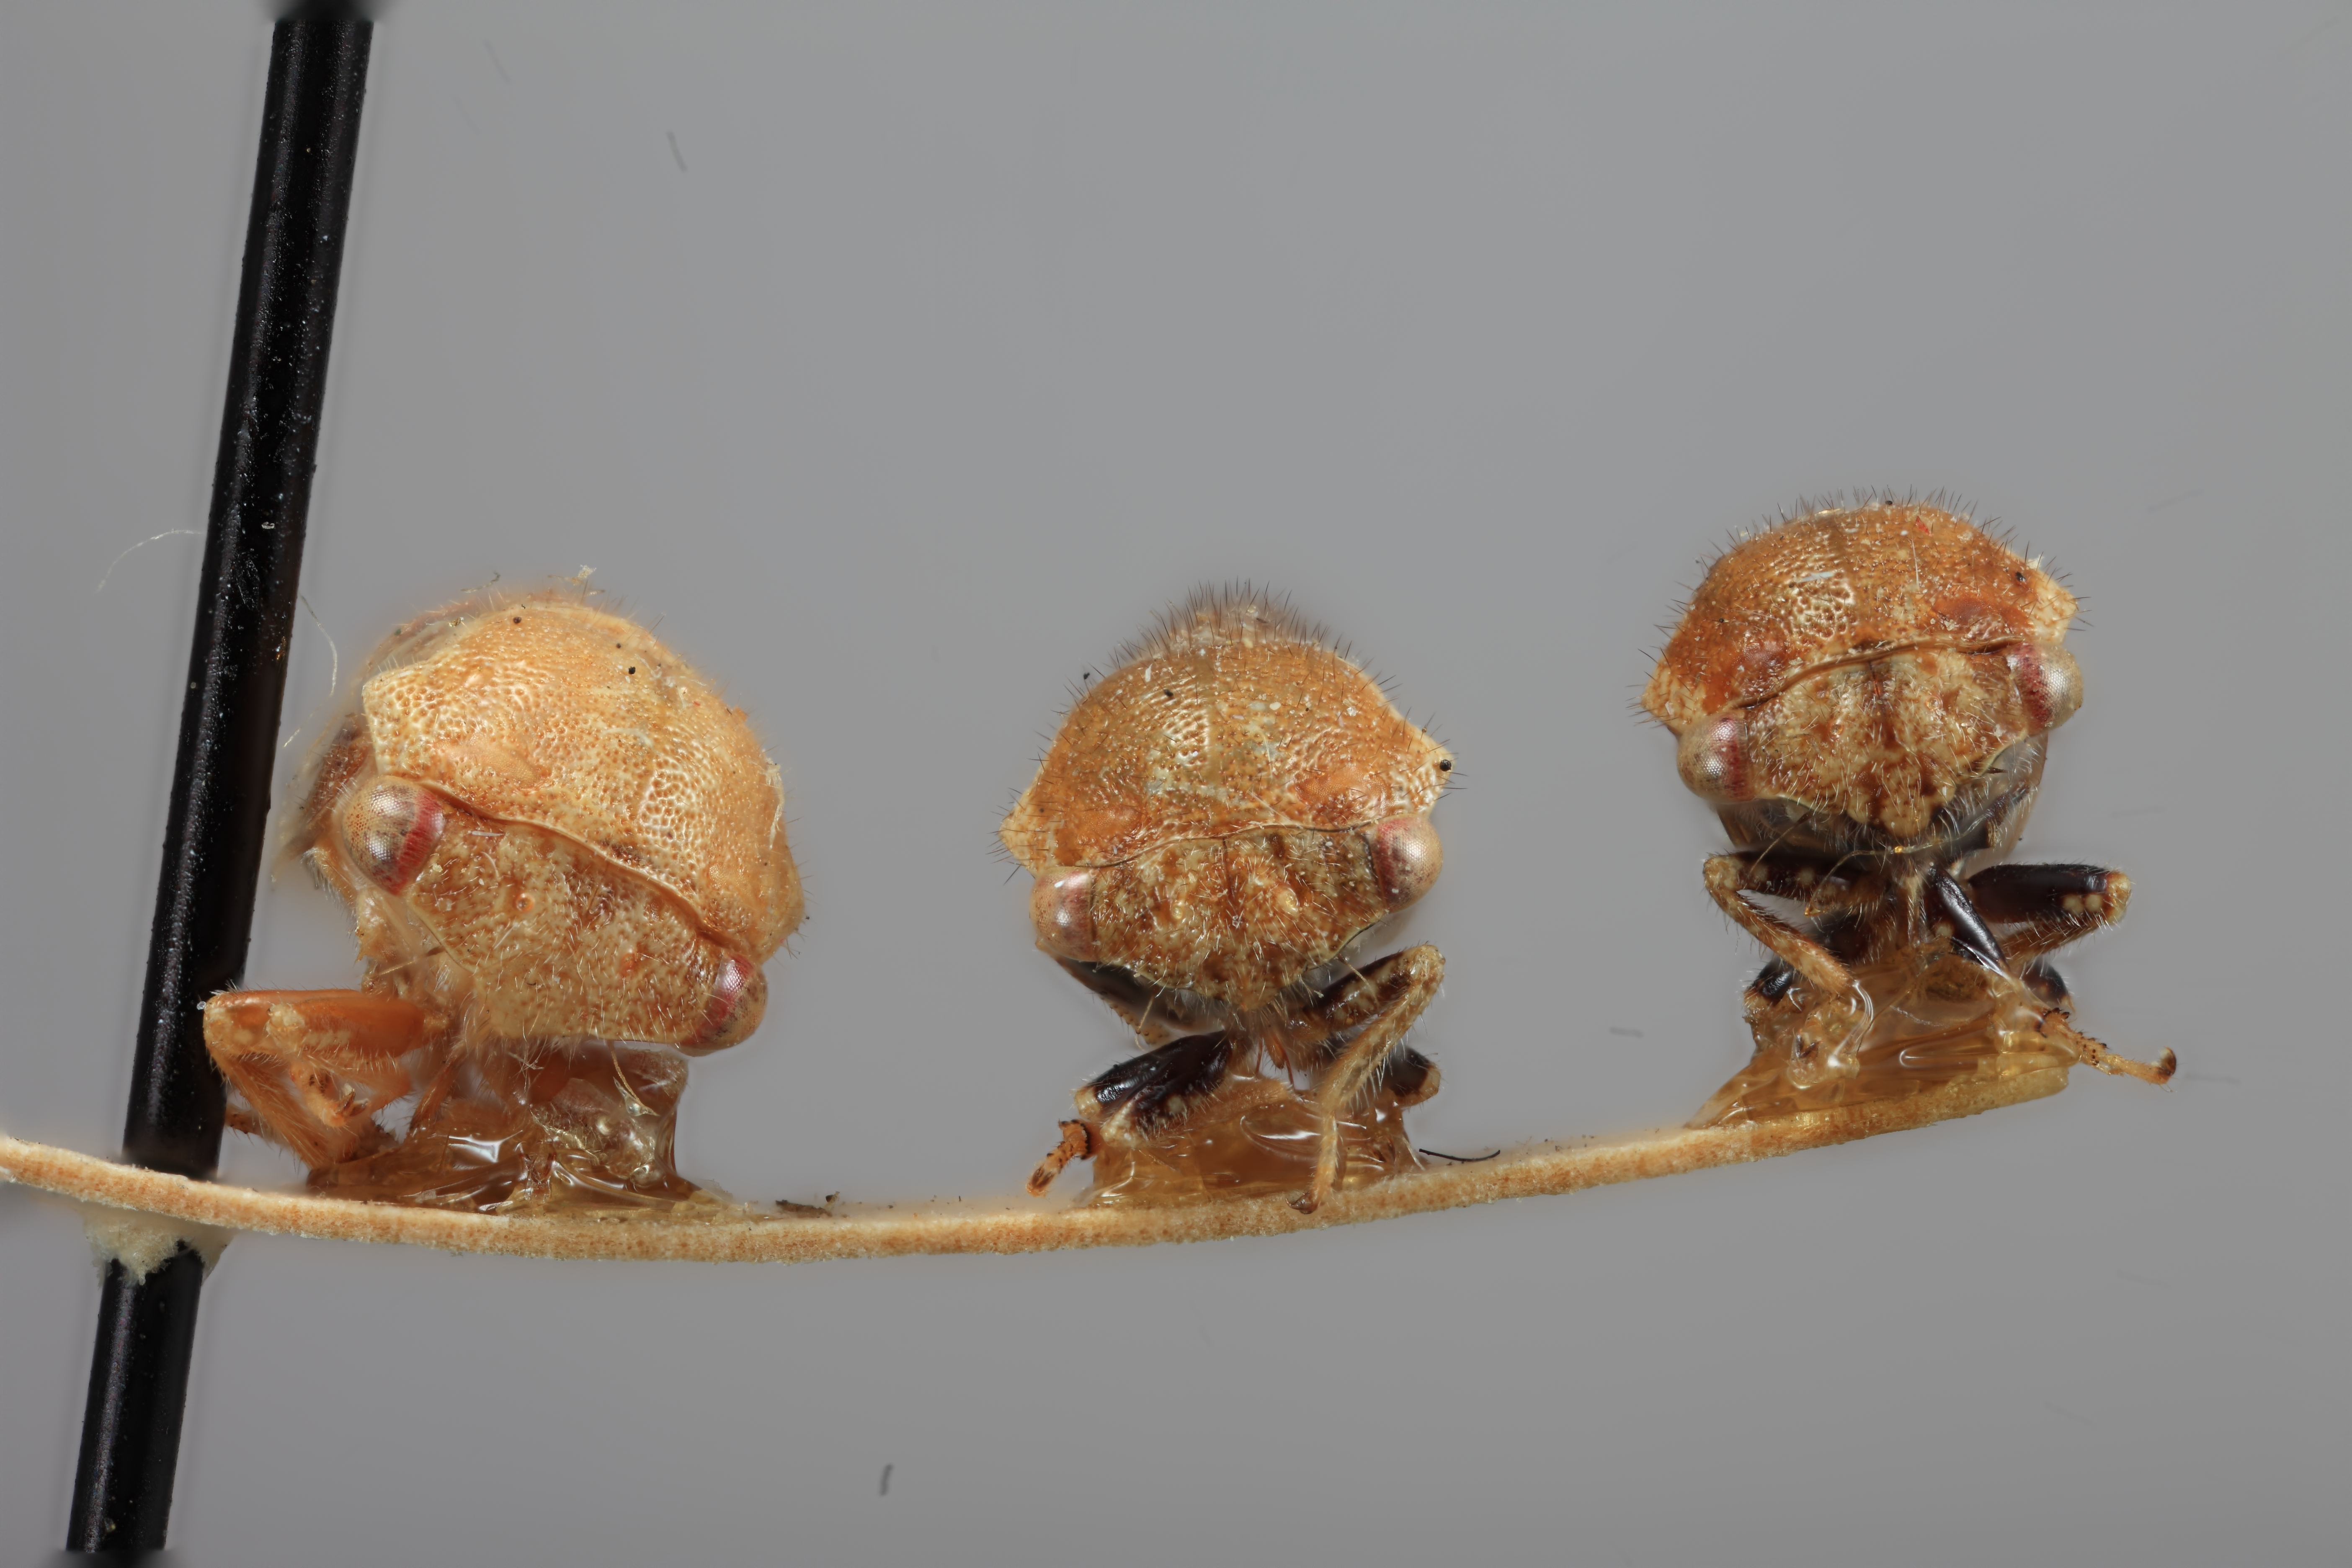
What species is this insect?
Ophiderma tricincta
